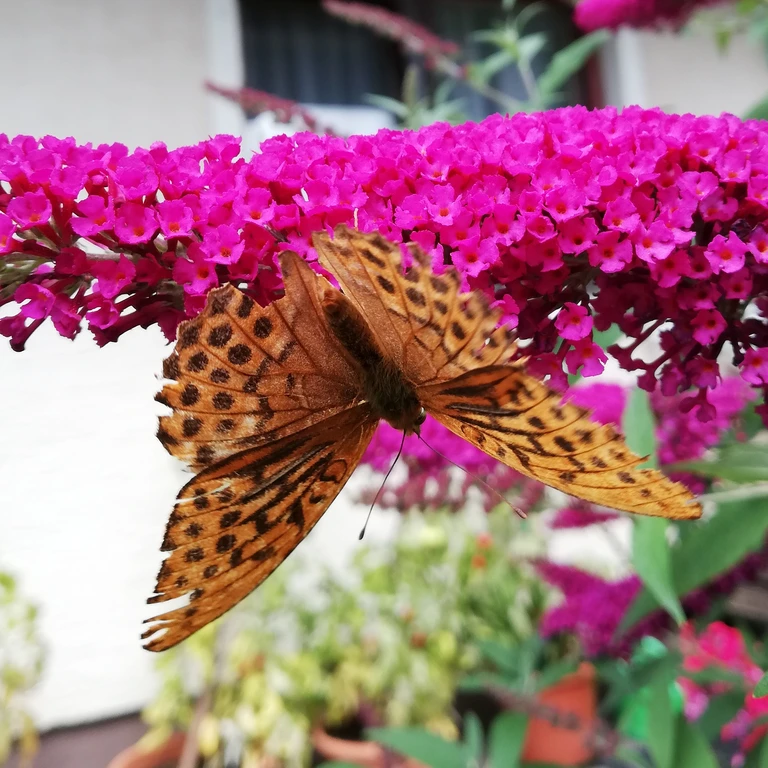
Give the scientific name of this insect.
Argynnis paphia
